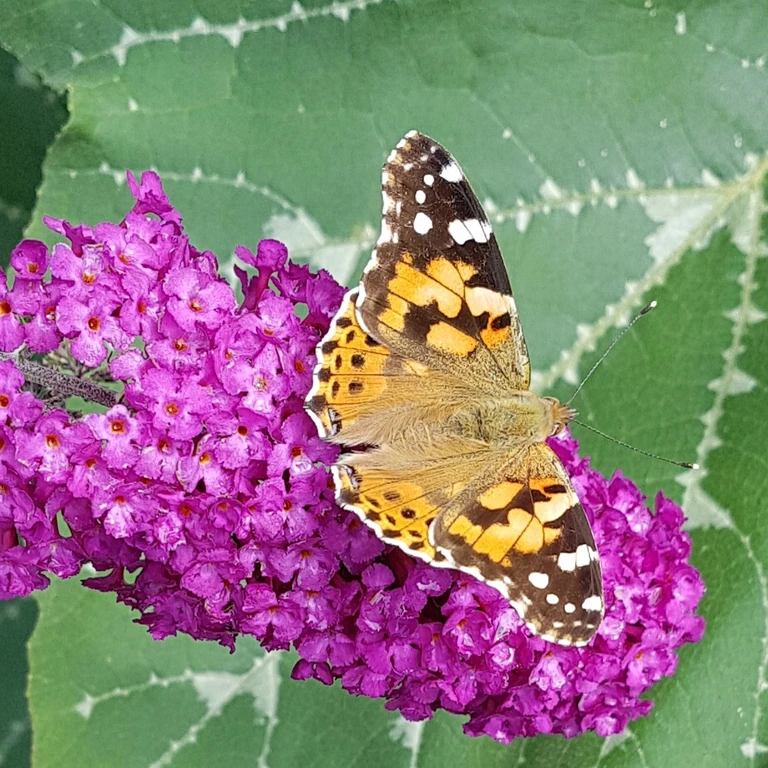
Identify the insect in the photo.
Vanessa cardui
